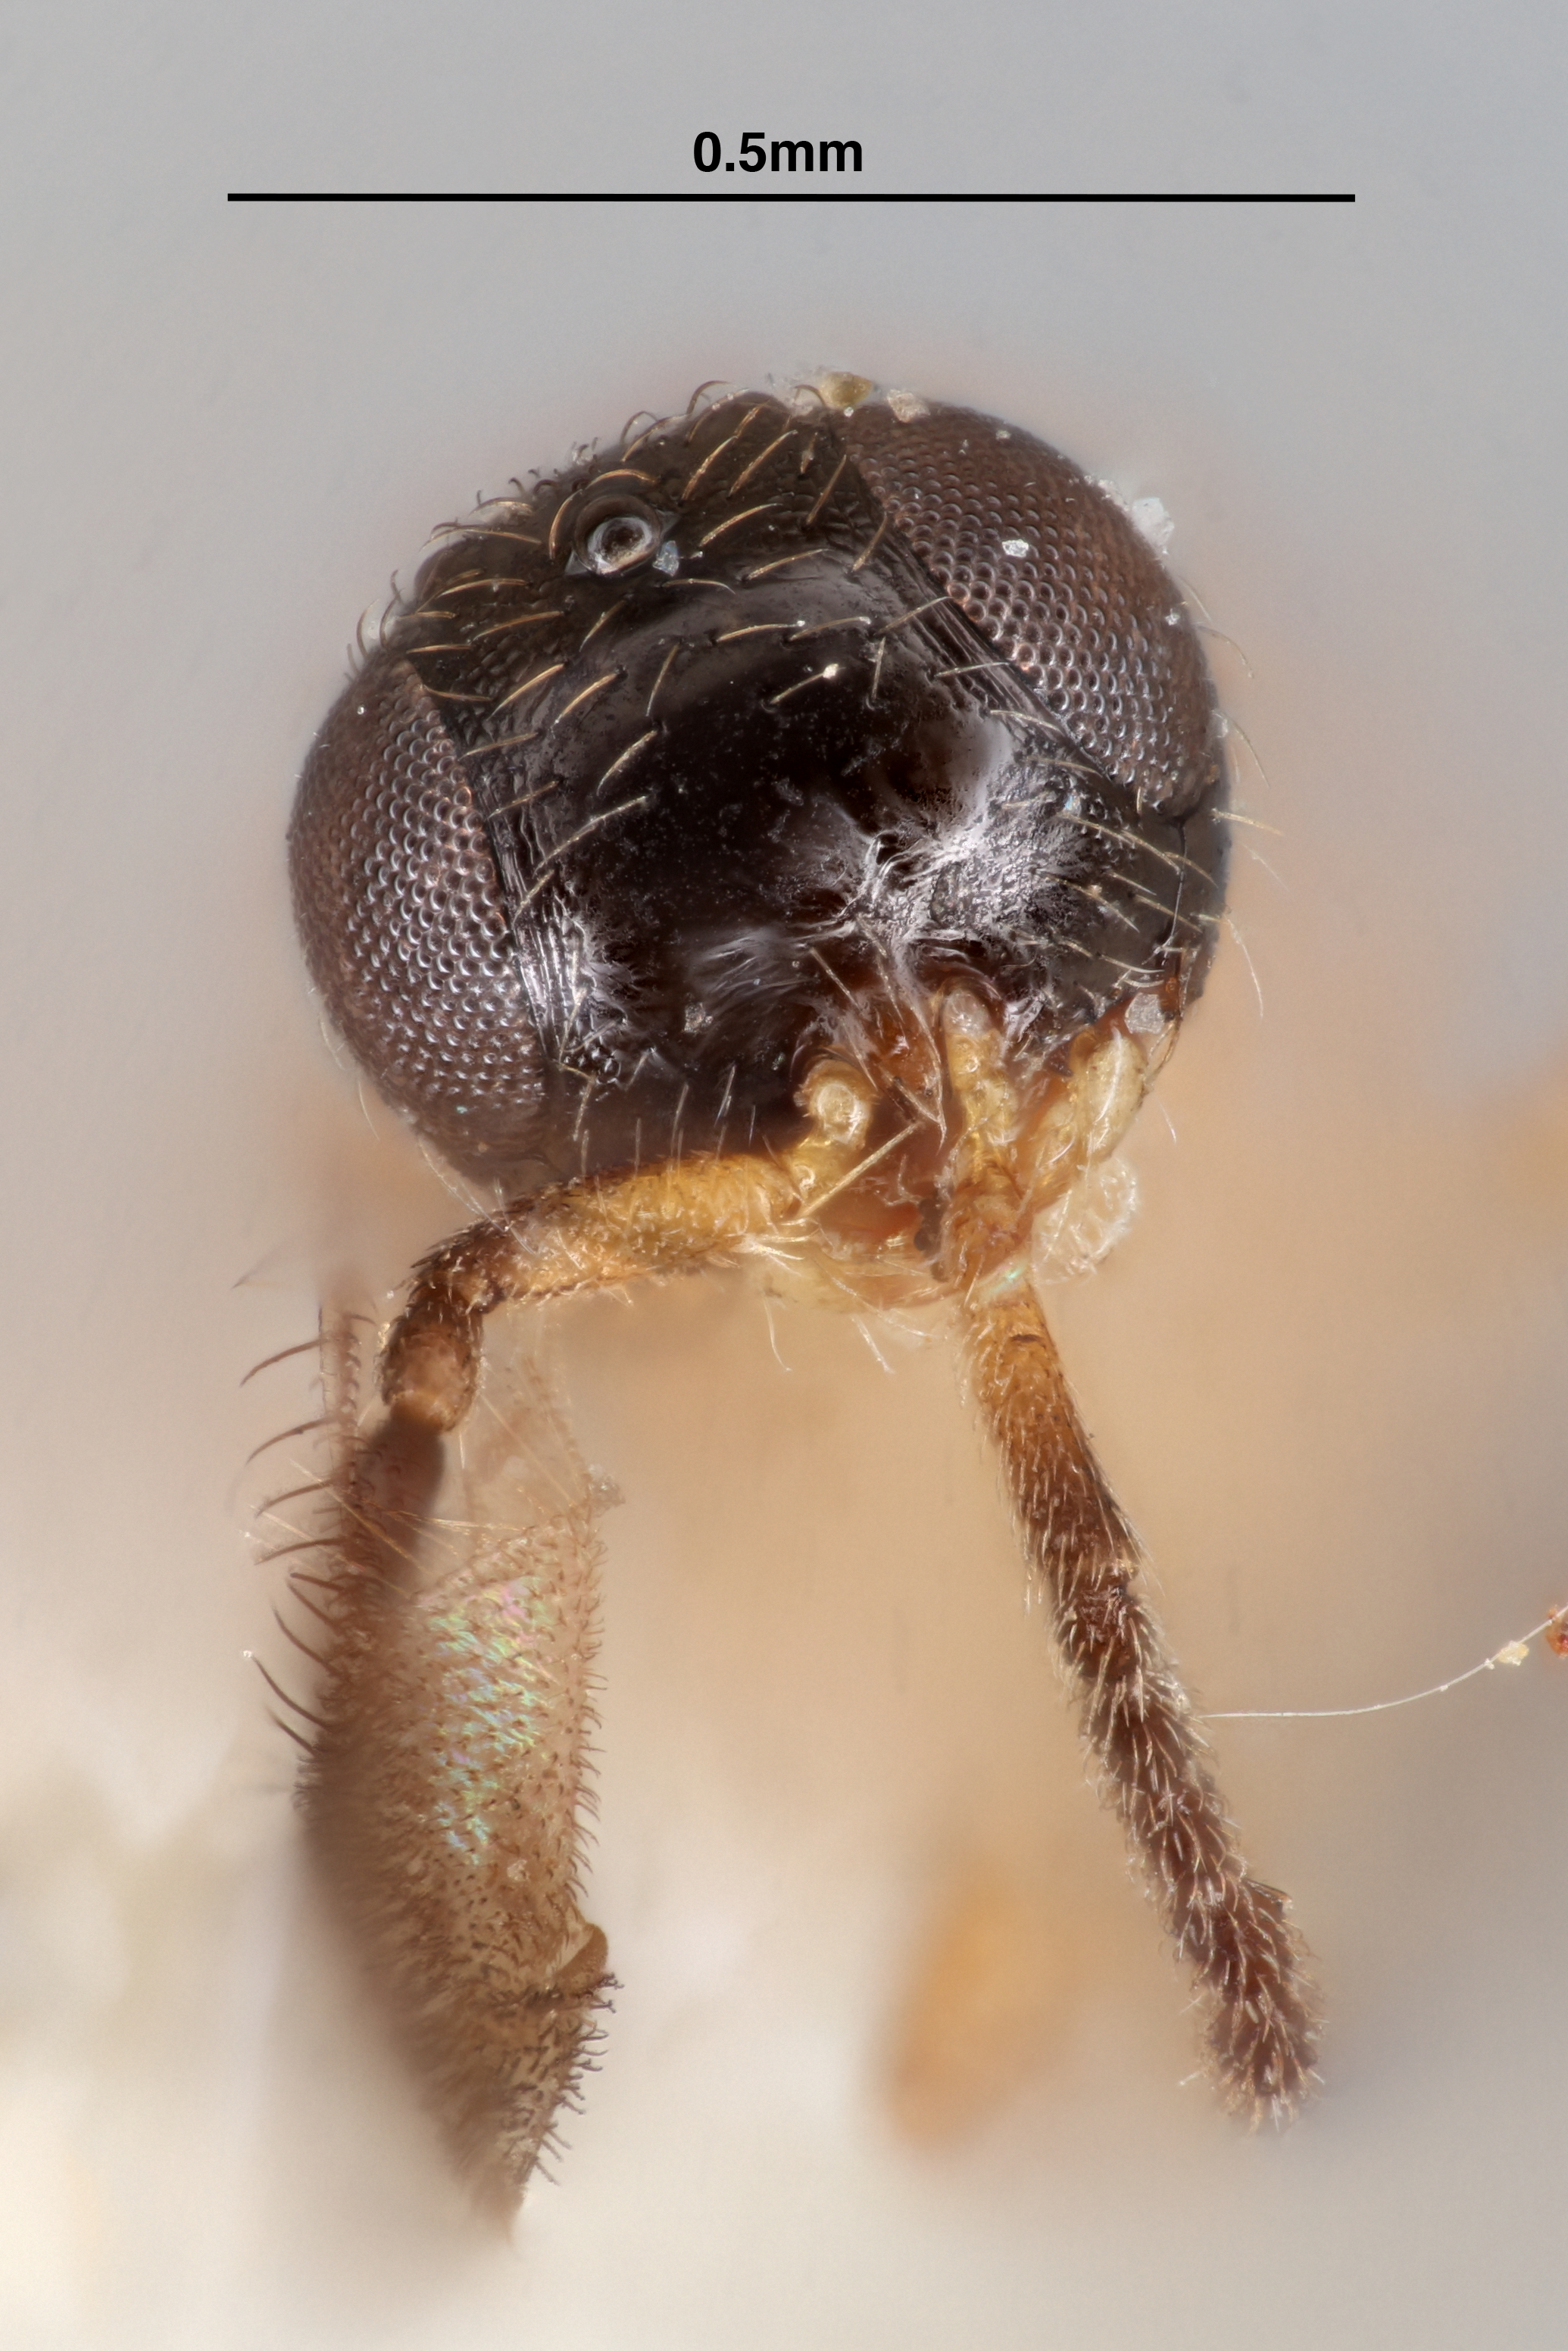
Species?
Calliscelio orientalis
